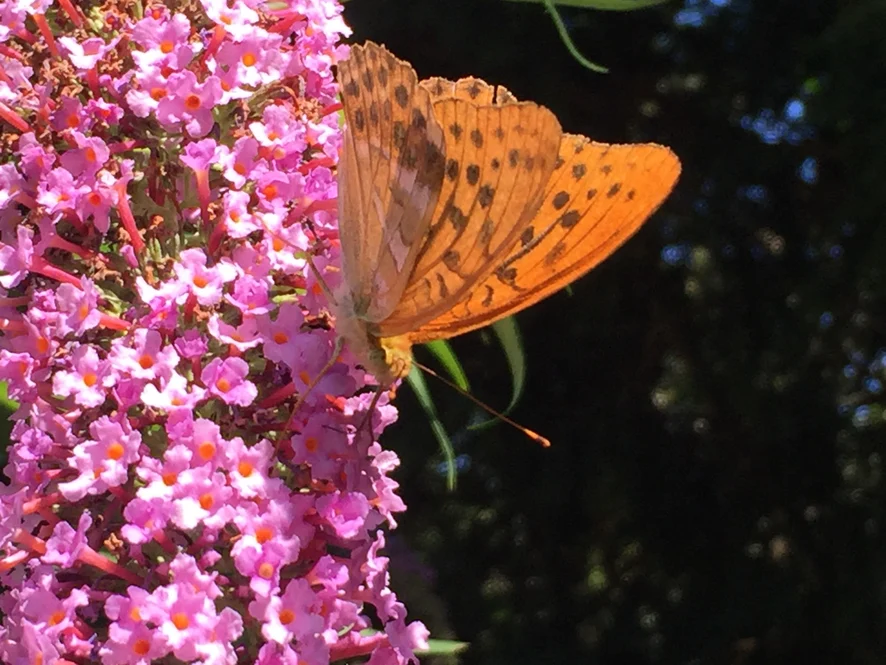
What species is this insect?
Argynnis paphia
